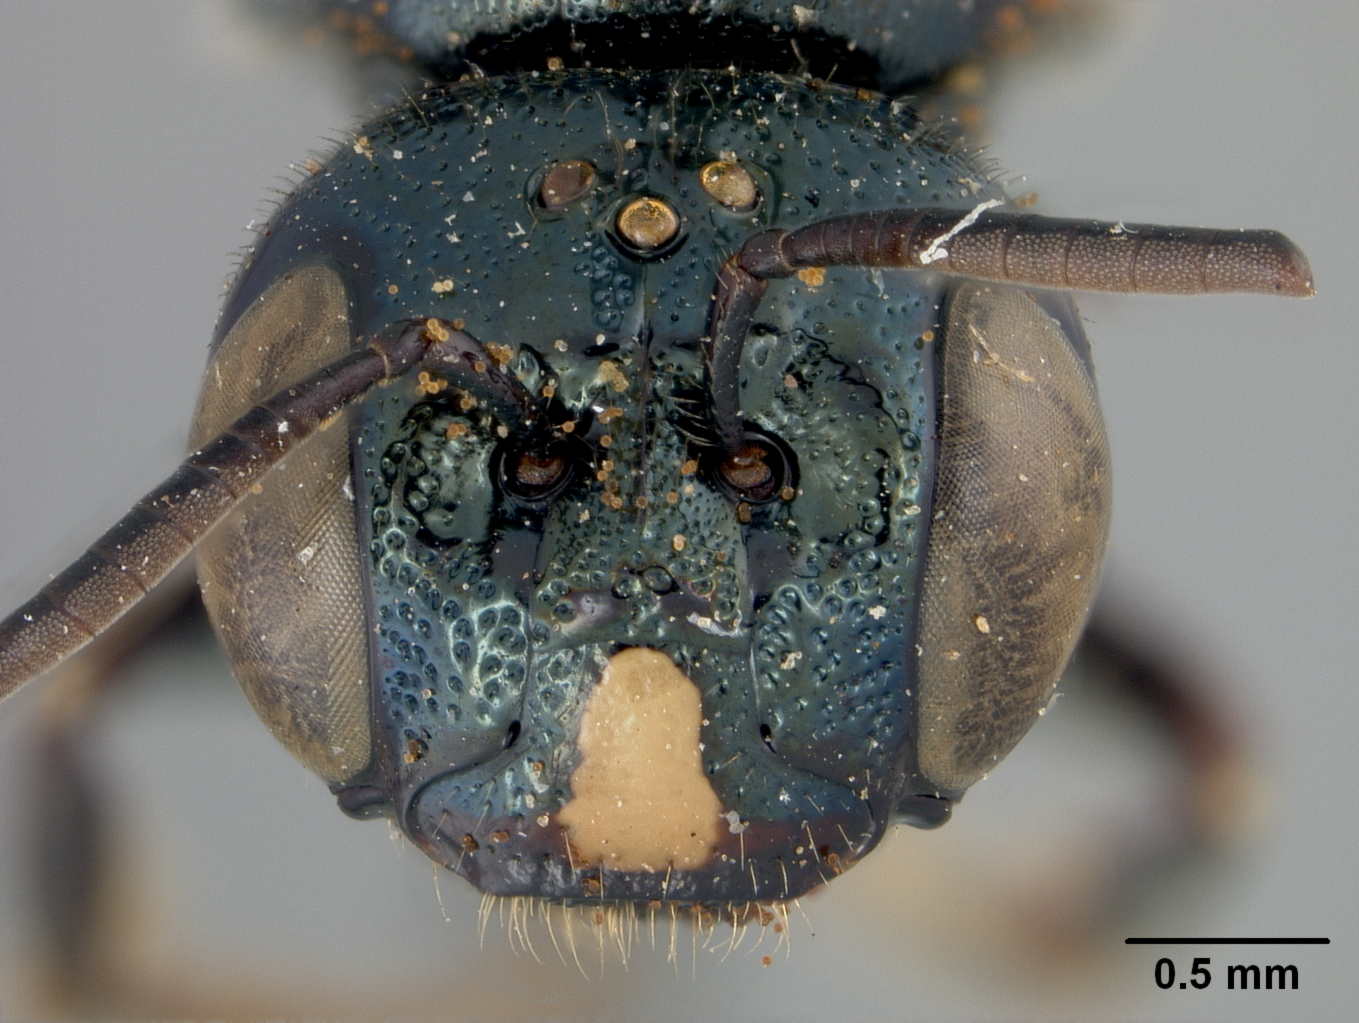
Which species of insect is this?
Ceratina townsendi
